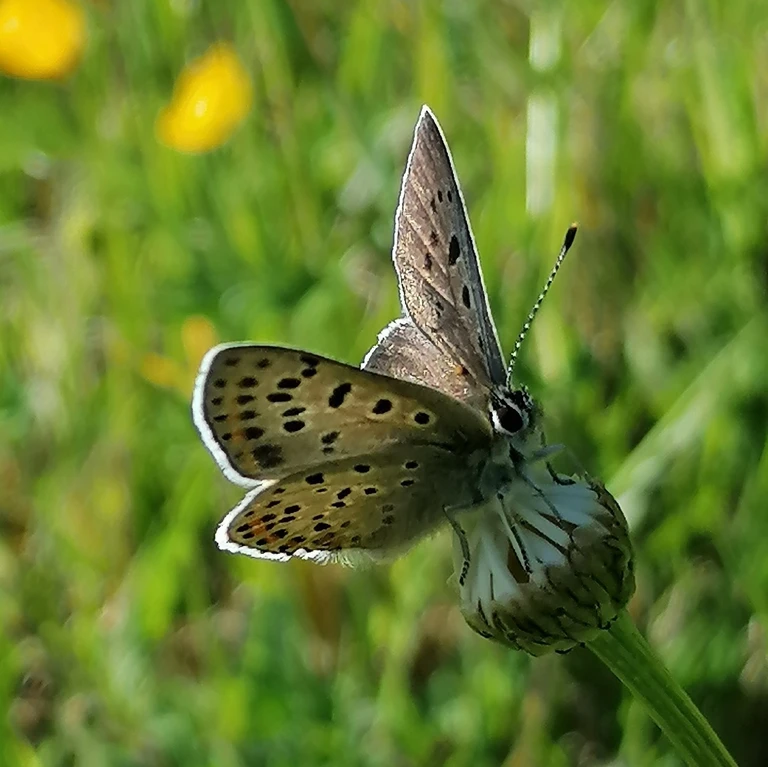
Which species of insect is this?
Lycaena tityrus (also Loweia tityrus)
